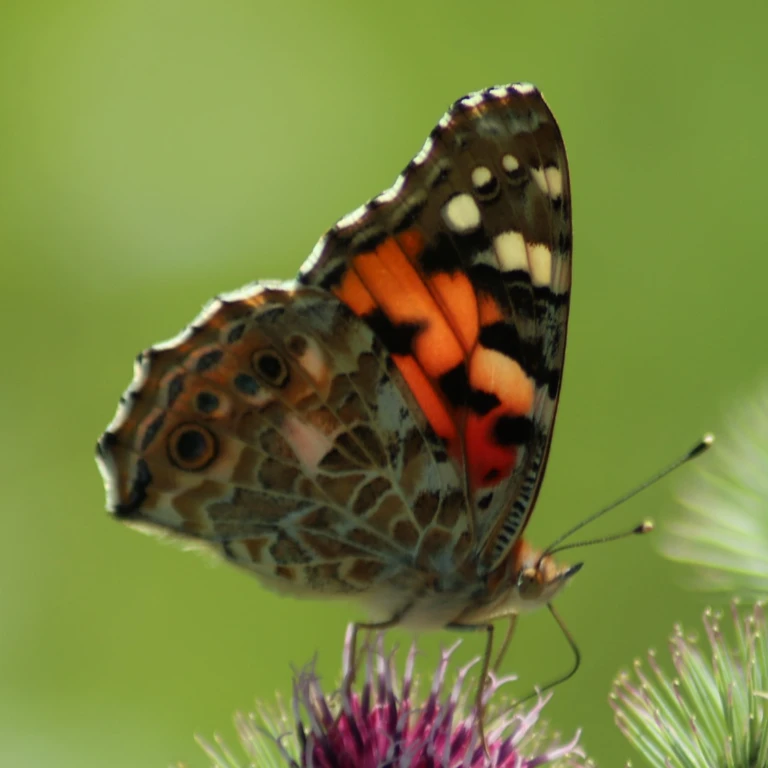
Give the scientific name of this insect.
Vanessa cardui
